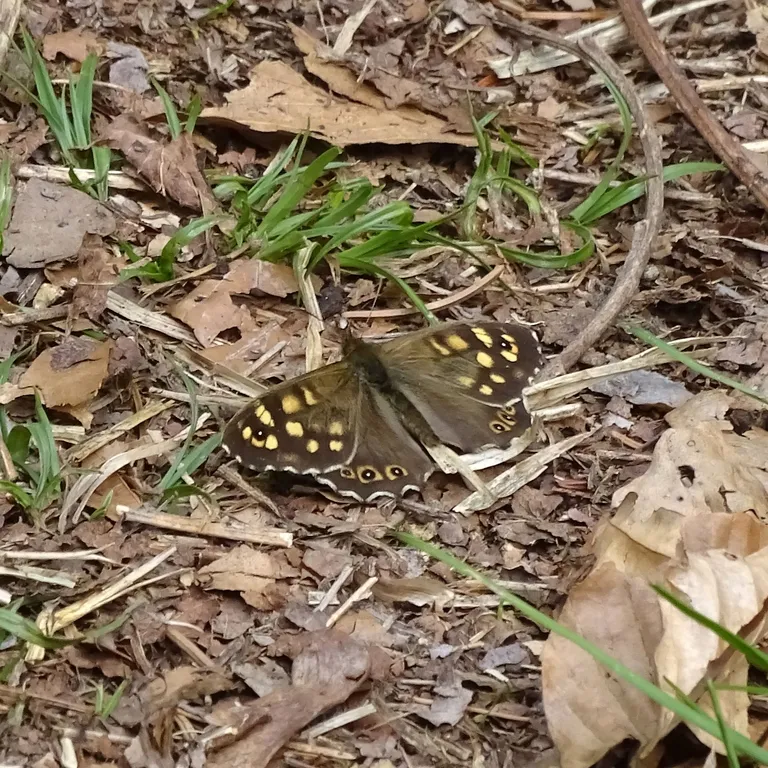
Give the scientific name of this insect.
Pararge aegeria
